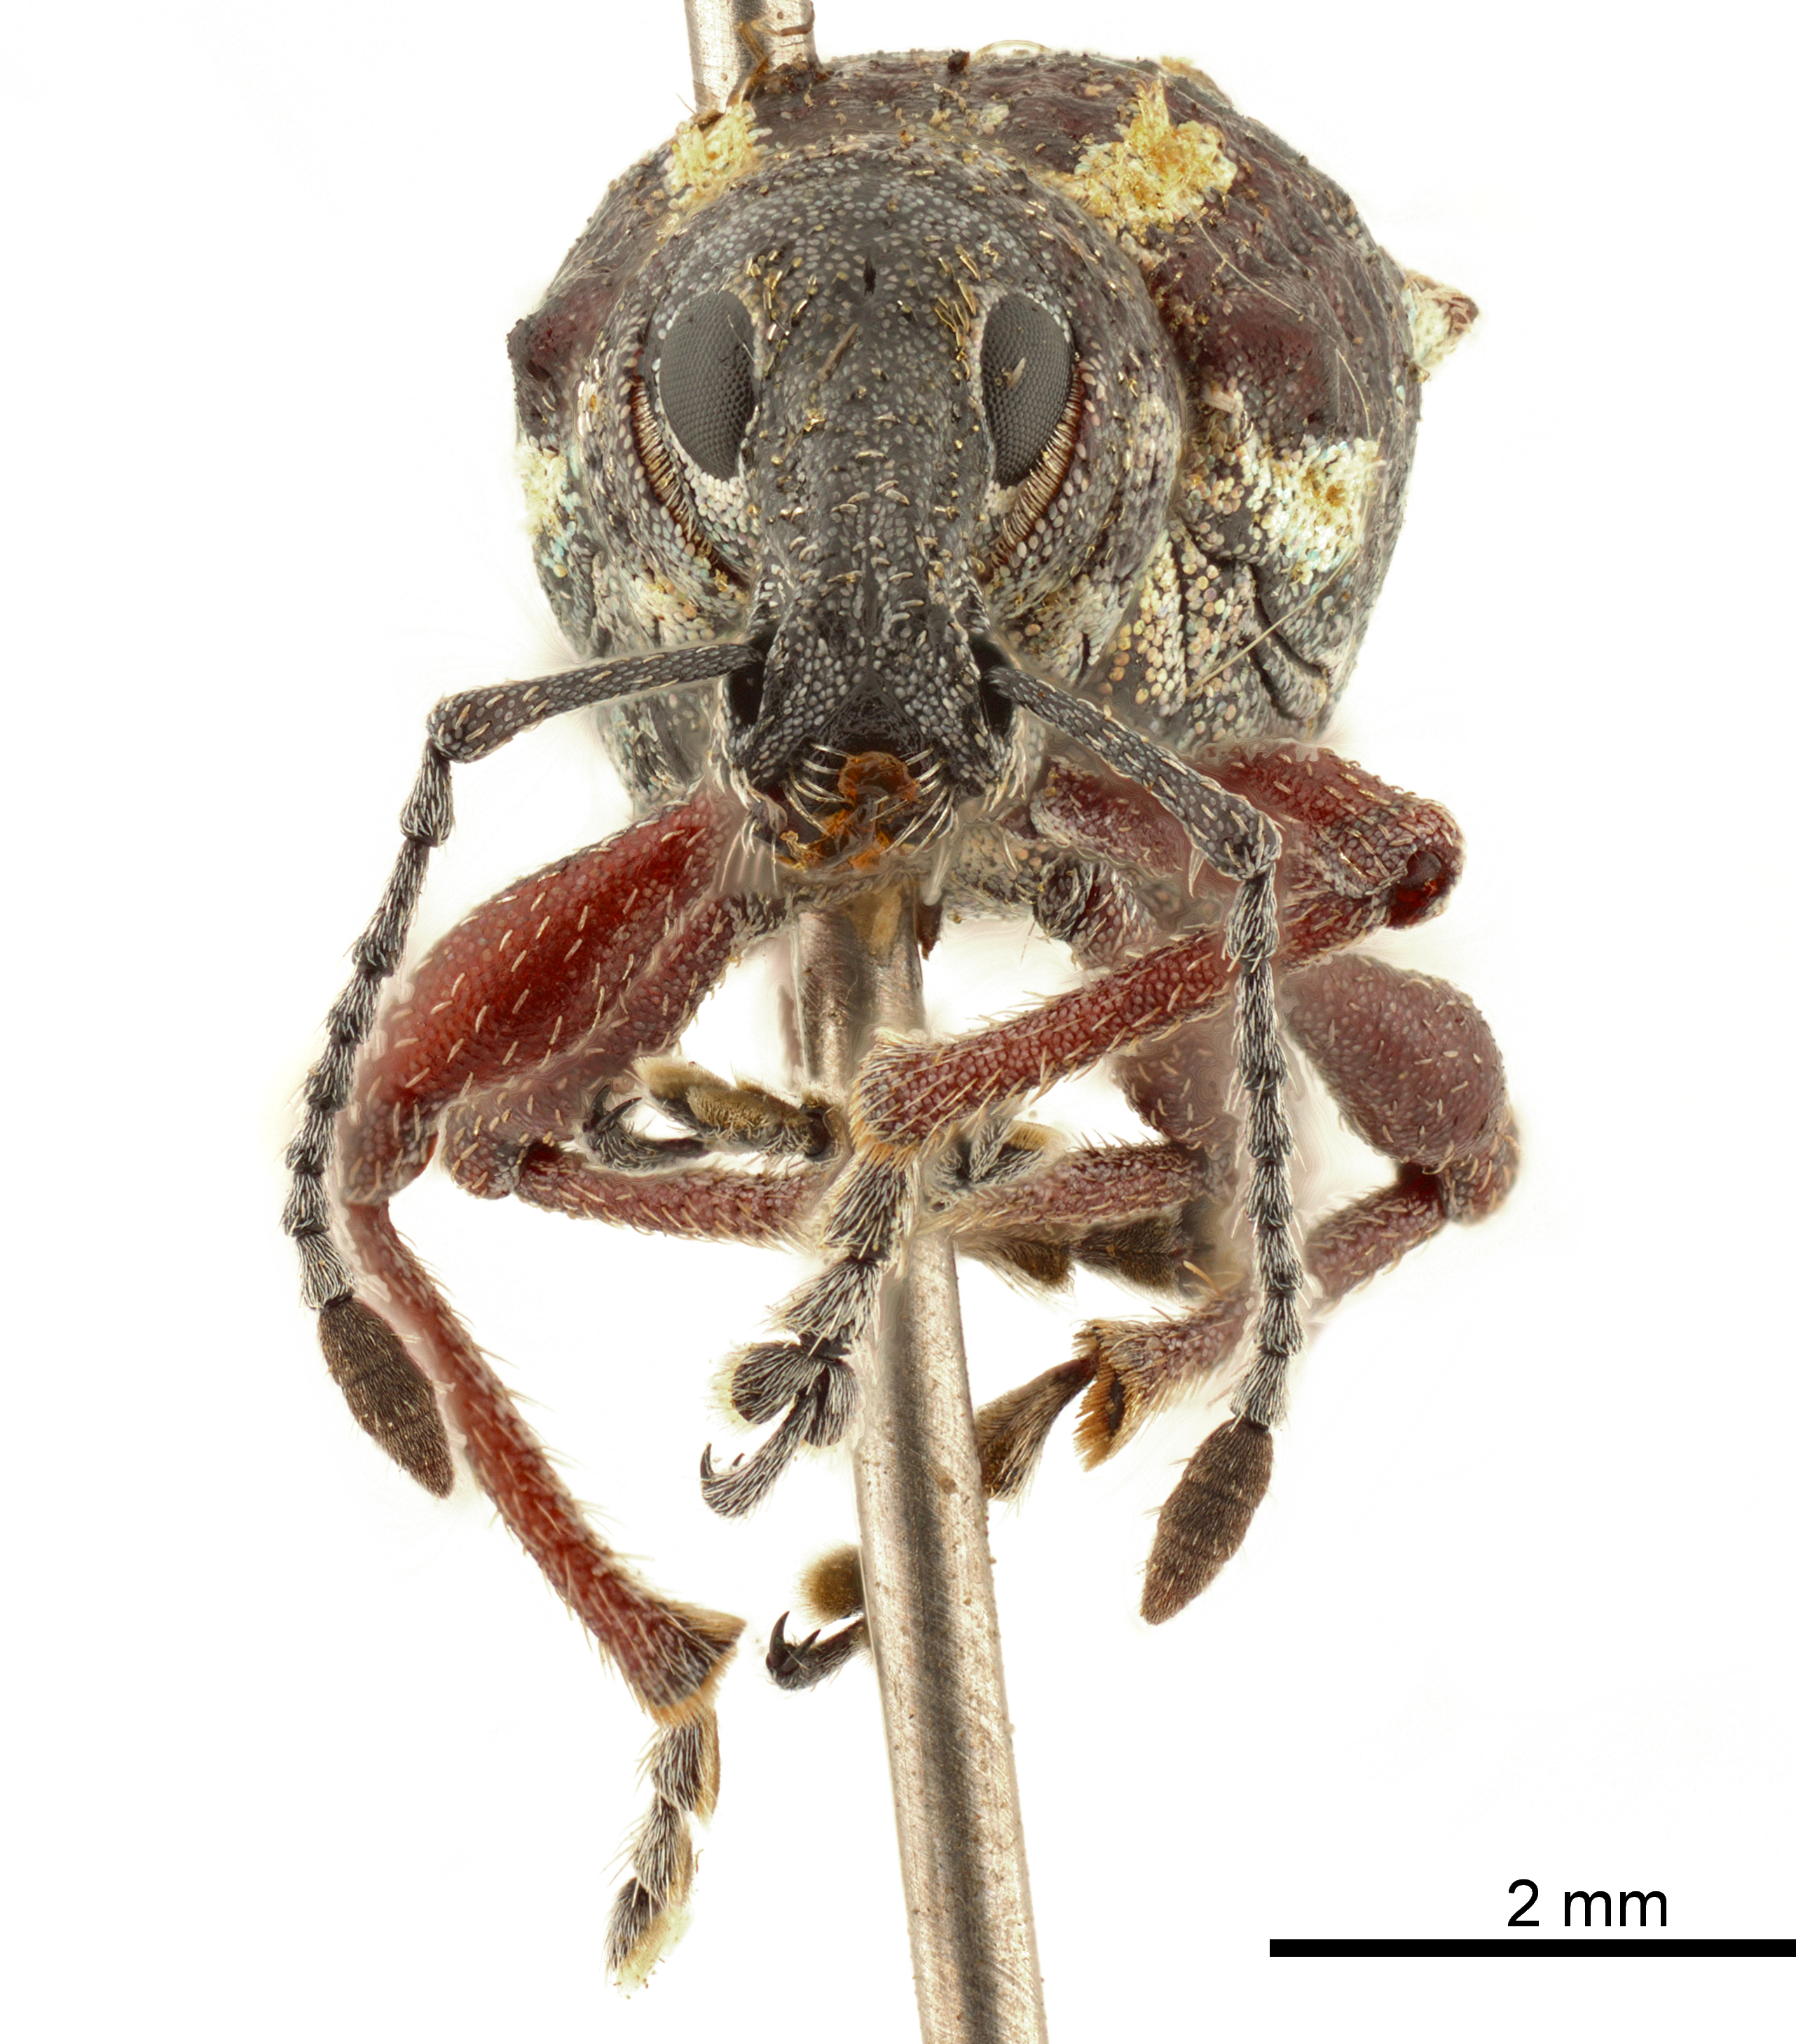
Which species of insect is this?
Hybreoleptops aureosignatus
